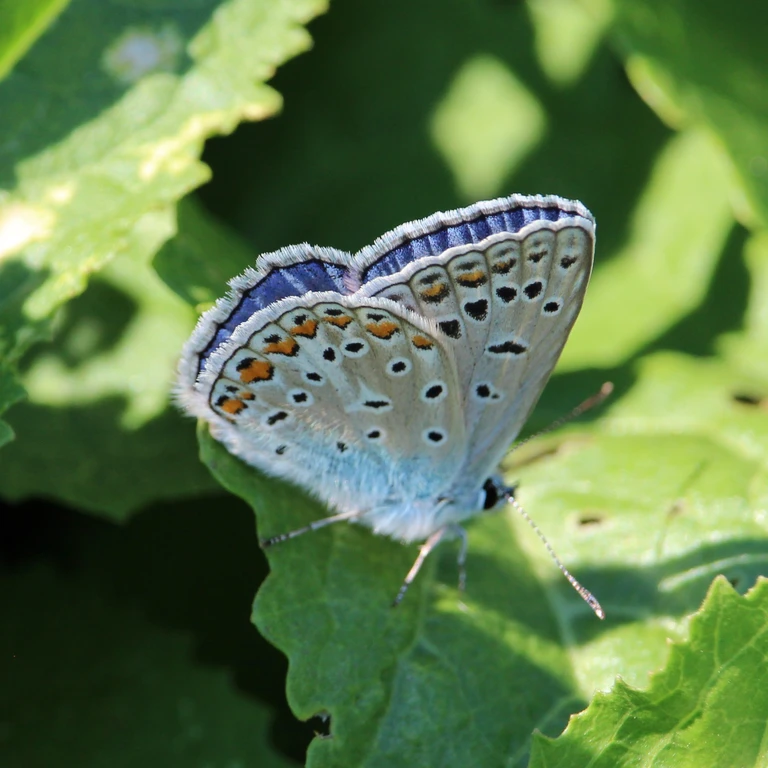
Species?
Polyommatus icarus
